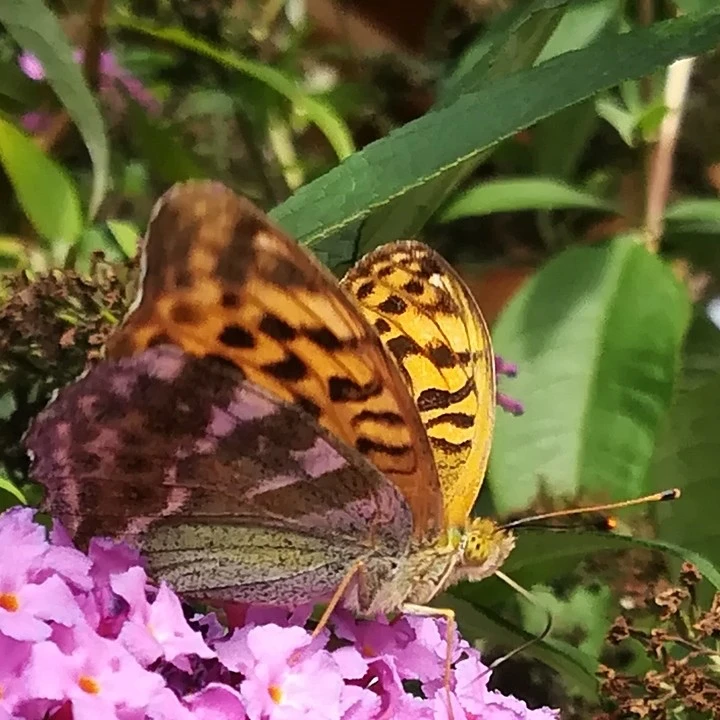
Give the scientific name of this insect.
Argynnis paphia
